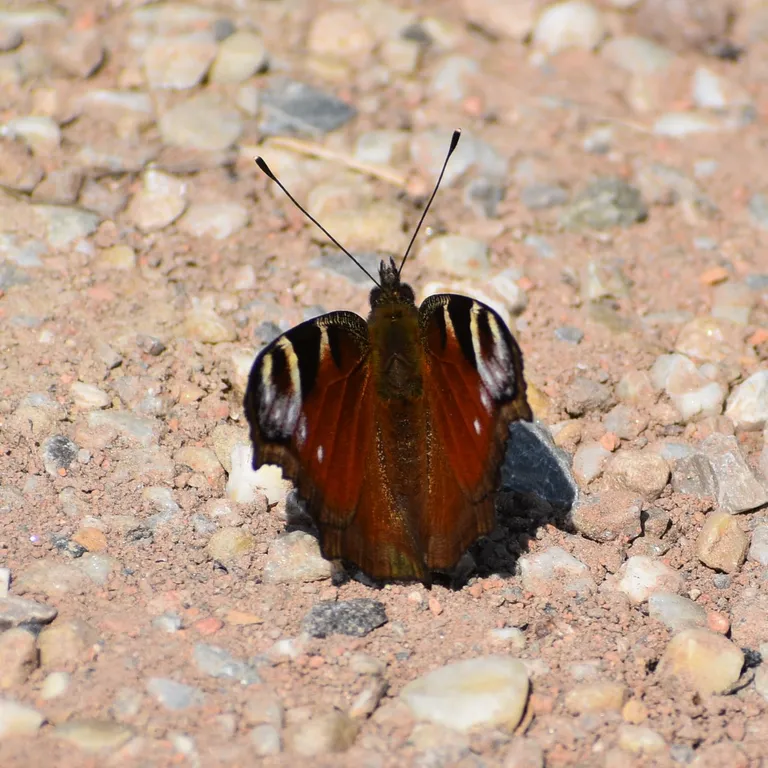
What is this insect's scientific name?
Aglais io
